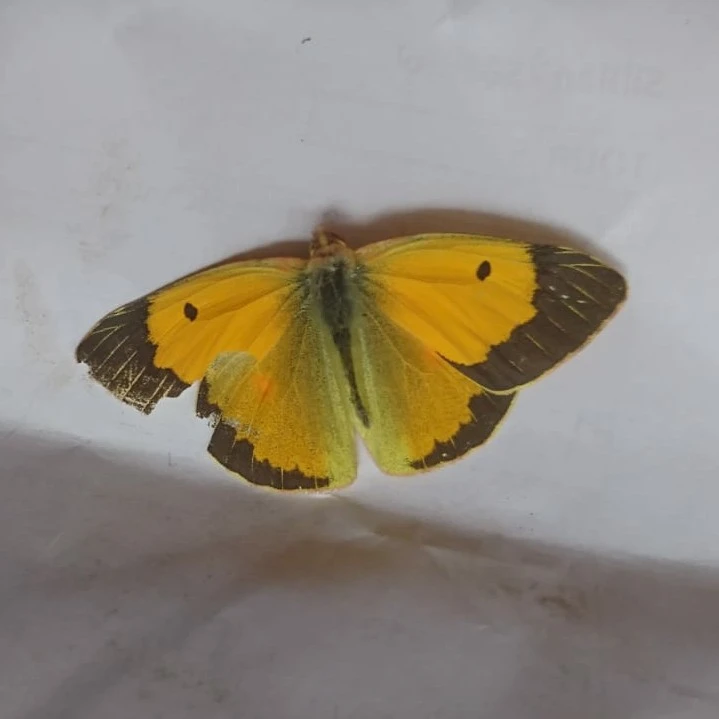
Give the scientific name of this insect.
Colias croceus
